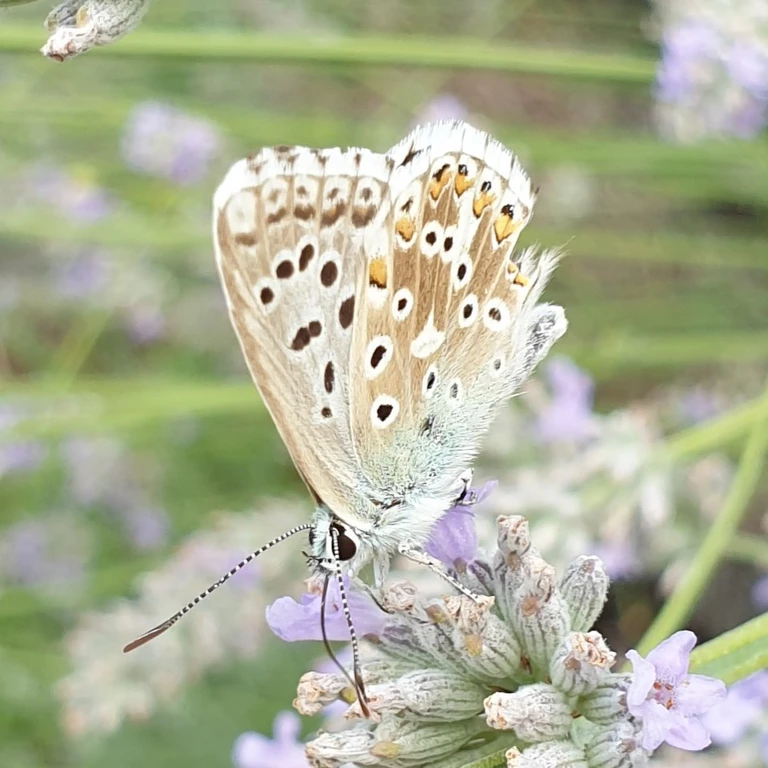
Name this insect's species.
Lysandra coridon
